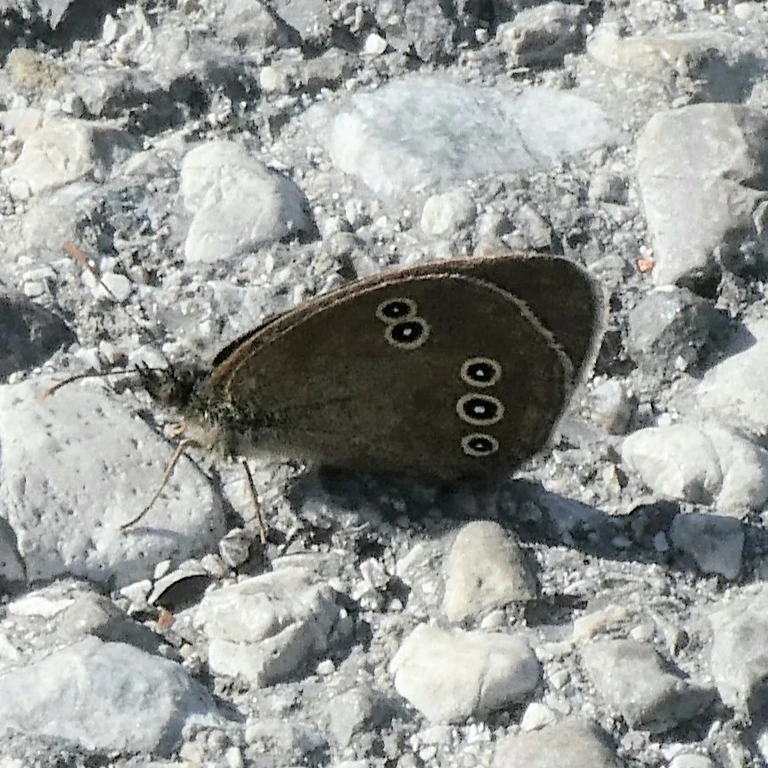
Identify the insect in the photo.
Aphantopus hyperantus
